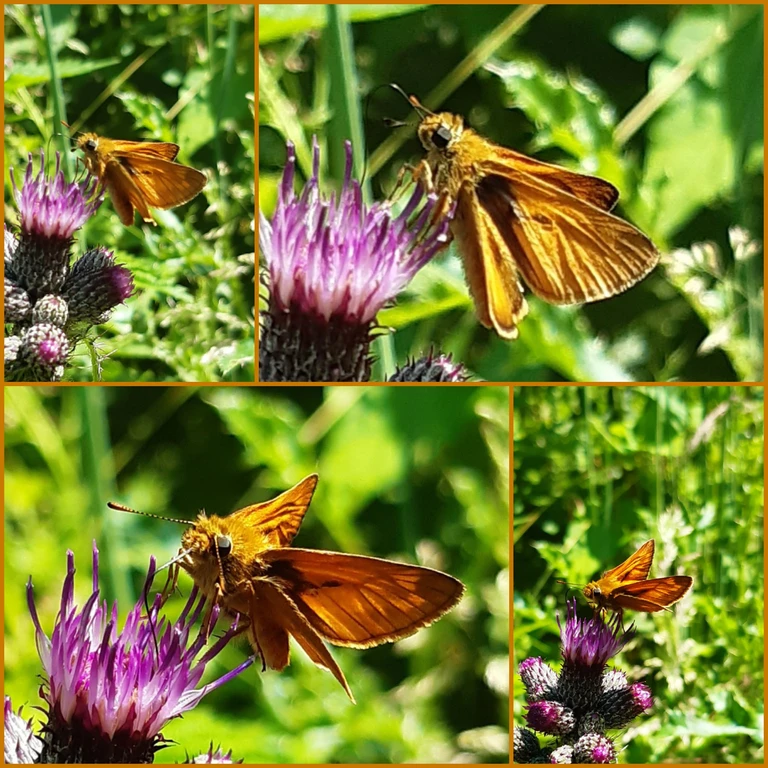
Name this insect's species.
Ochlodes sylvanus (also Ochlodes venata)
